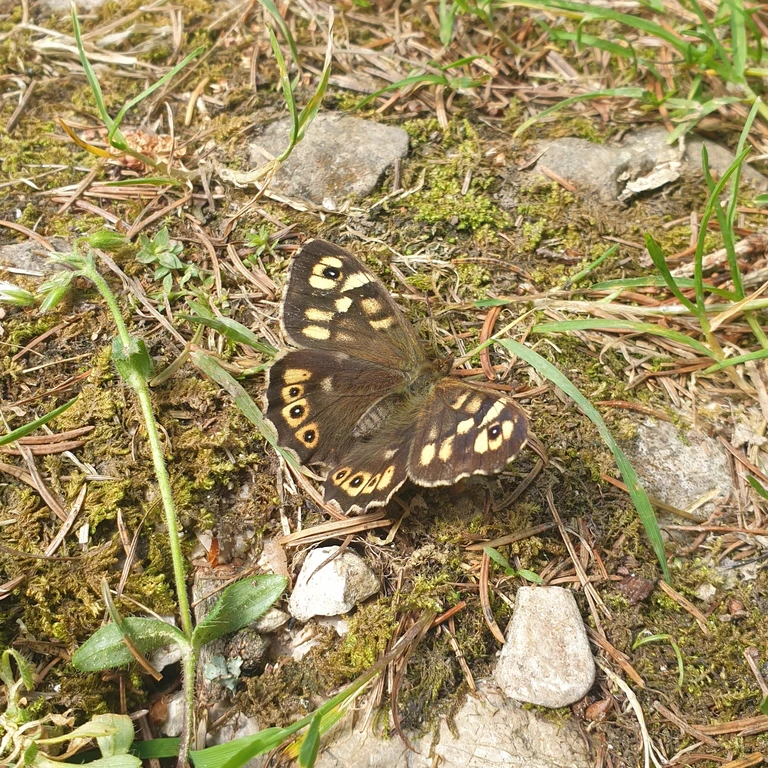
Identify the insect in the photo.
Pararge aegeria
